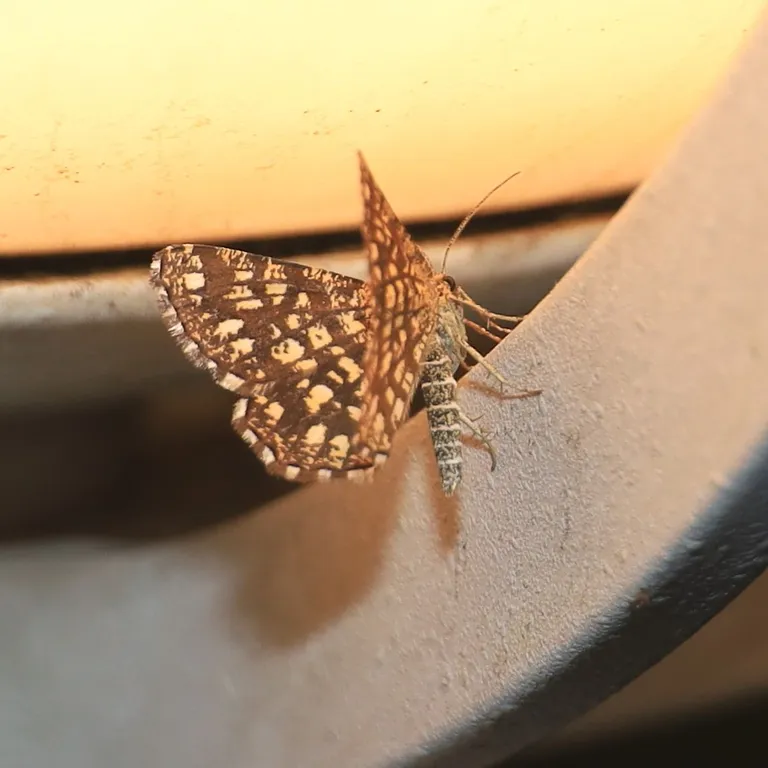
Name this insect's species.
Chiasmia clathrata
